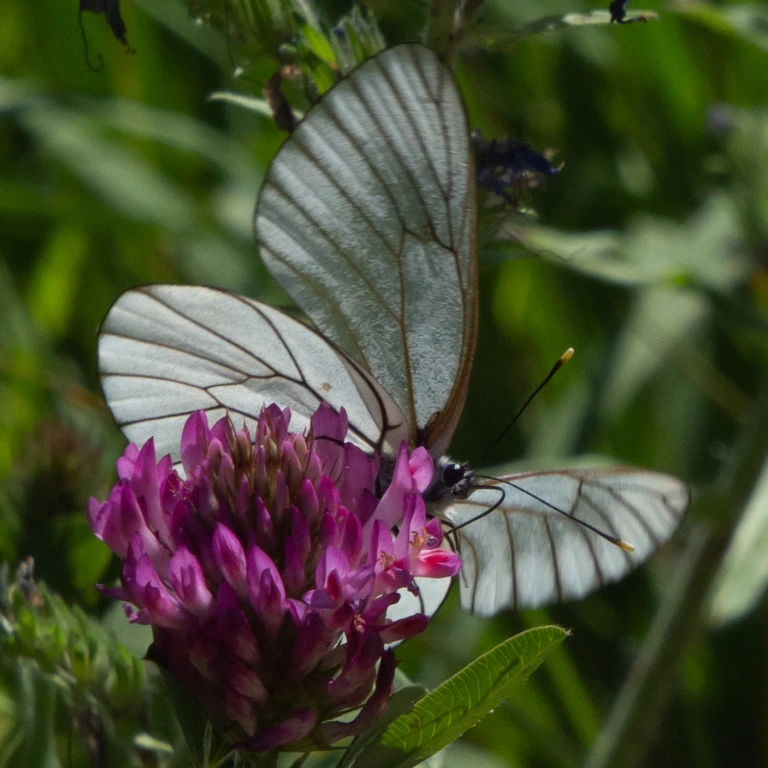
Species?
Aporia crataegi
